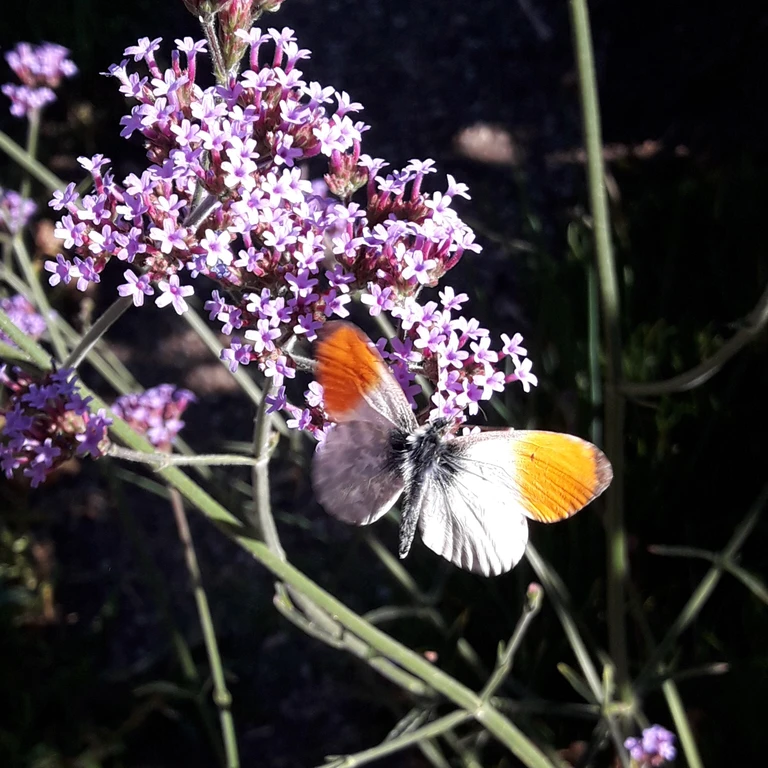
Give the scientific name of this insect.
Anthocharis cardamines
